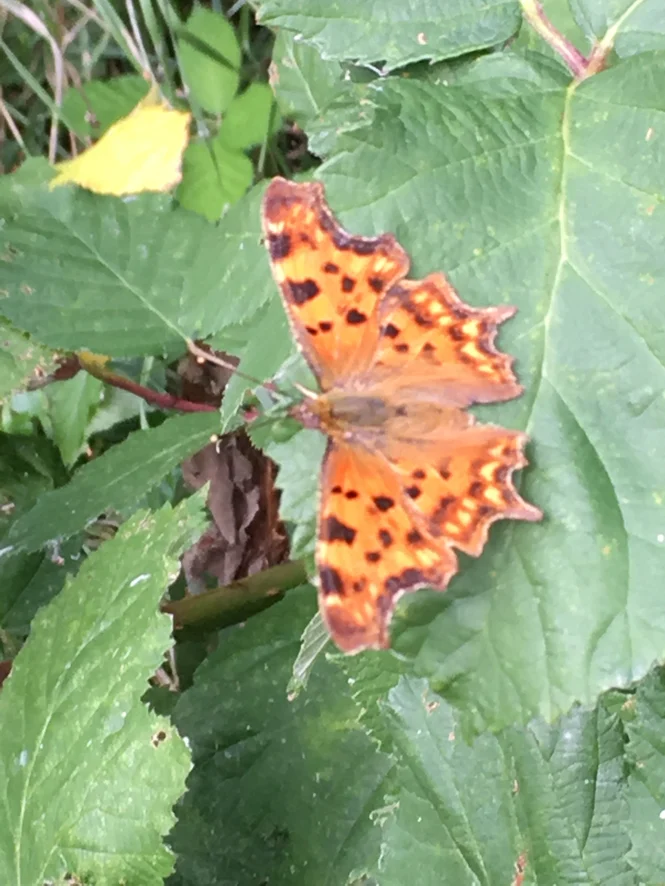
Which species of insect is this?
Polygonia c-album
